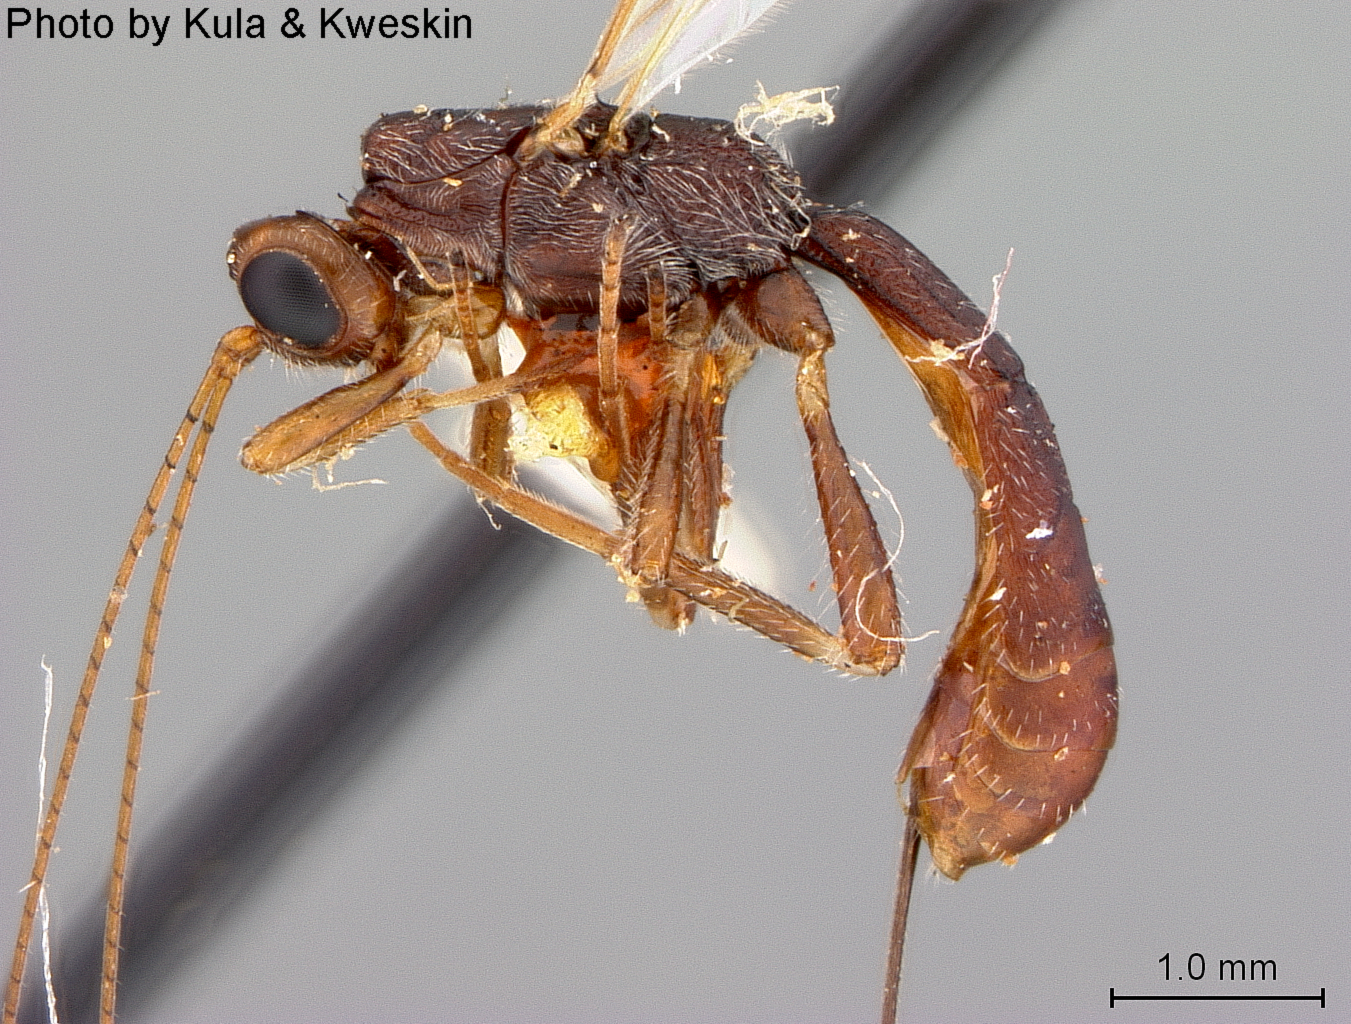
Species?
Acrophasmus ferrugineus
